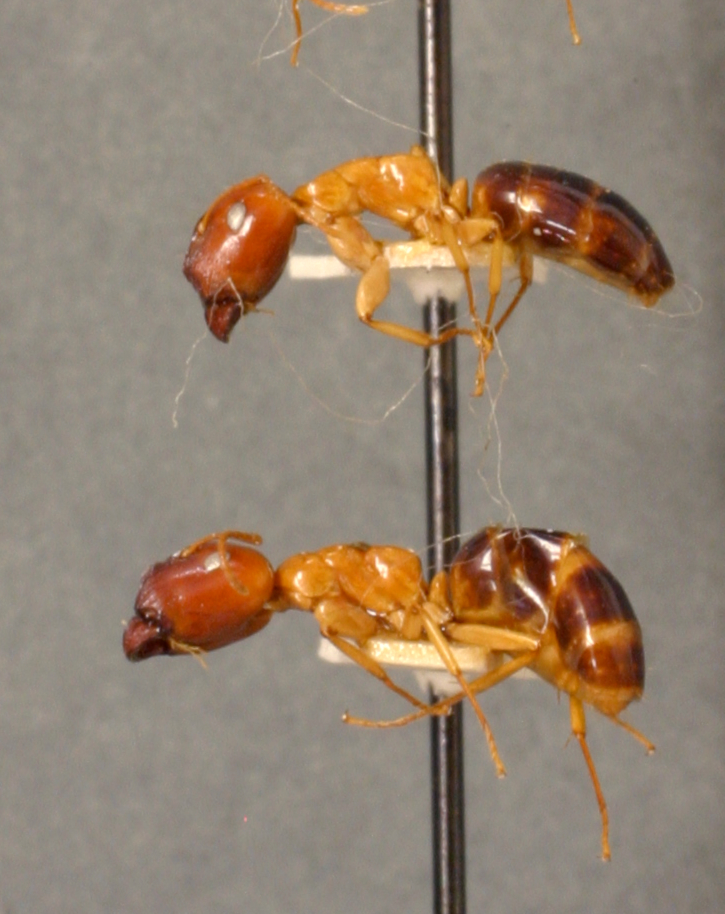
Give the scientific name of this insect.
Camponotus maudella
